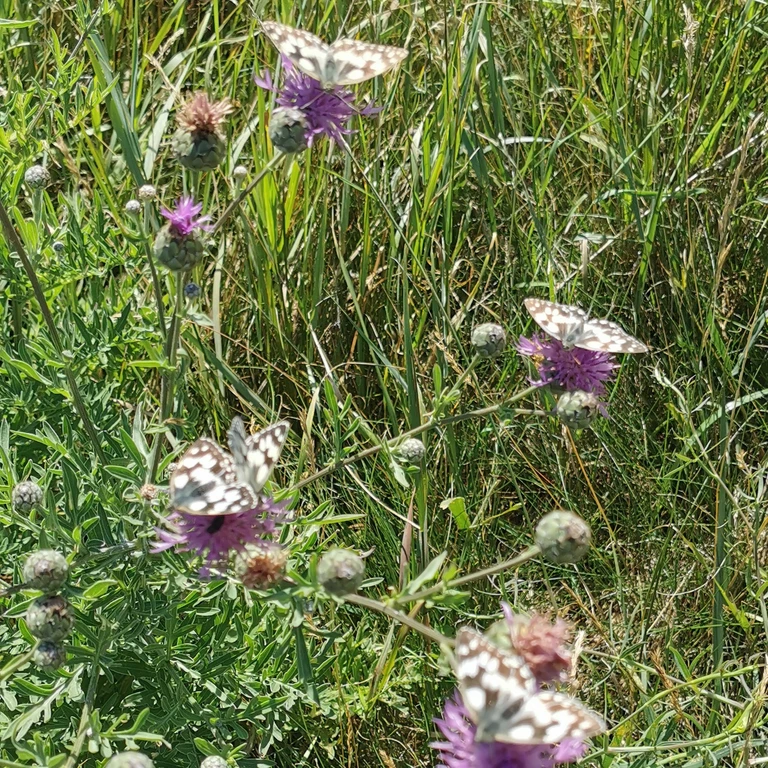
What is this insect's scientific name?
Melanargia galathea
